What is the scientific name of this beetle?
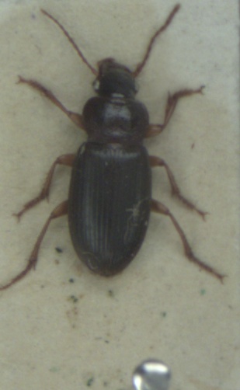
Ophonus rufibarbis
